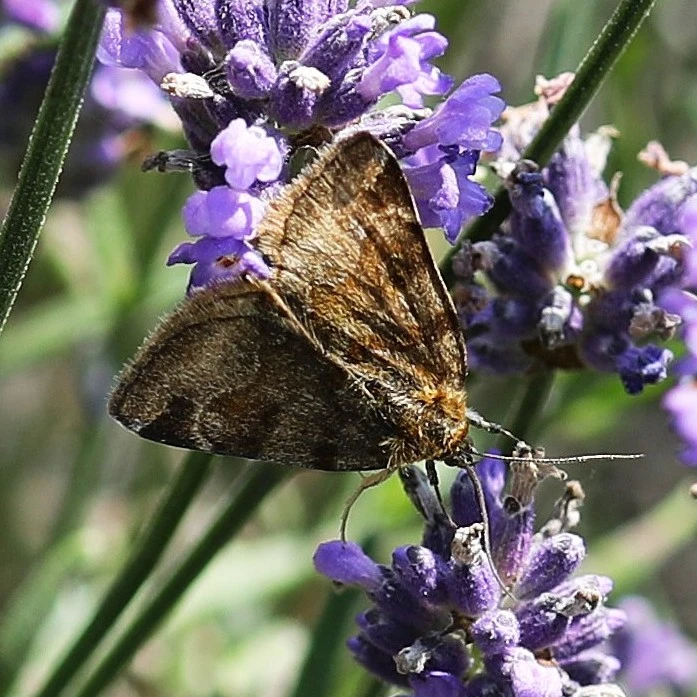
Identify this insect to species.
Euclidia glyphica
